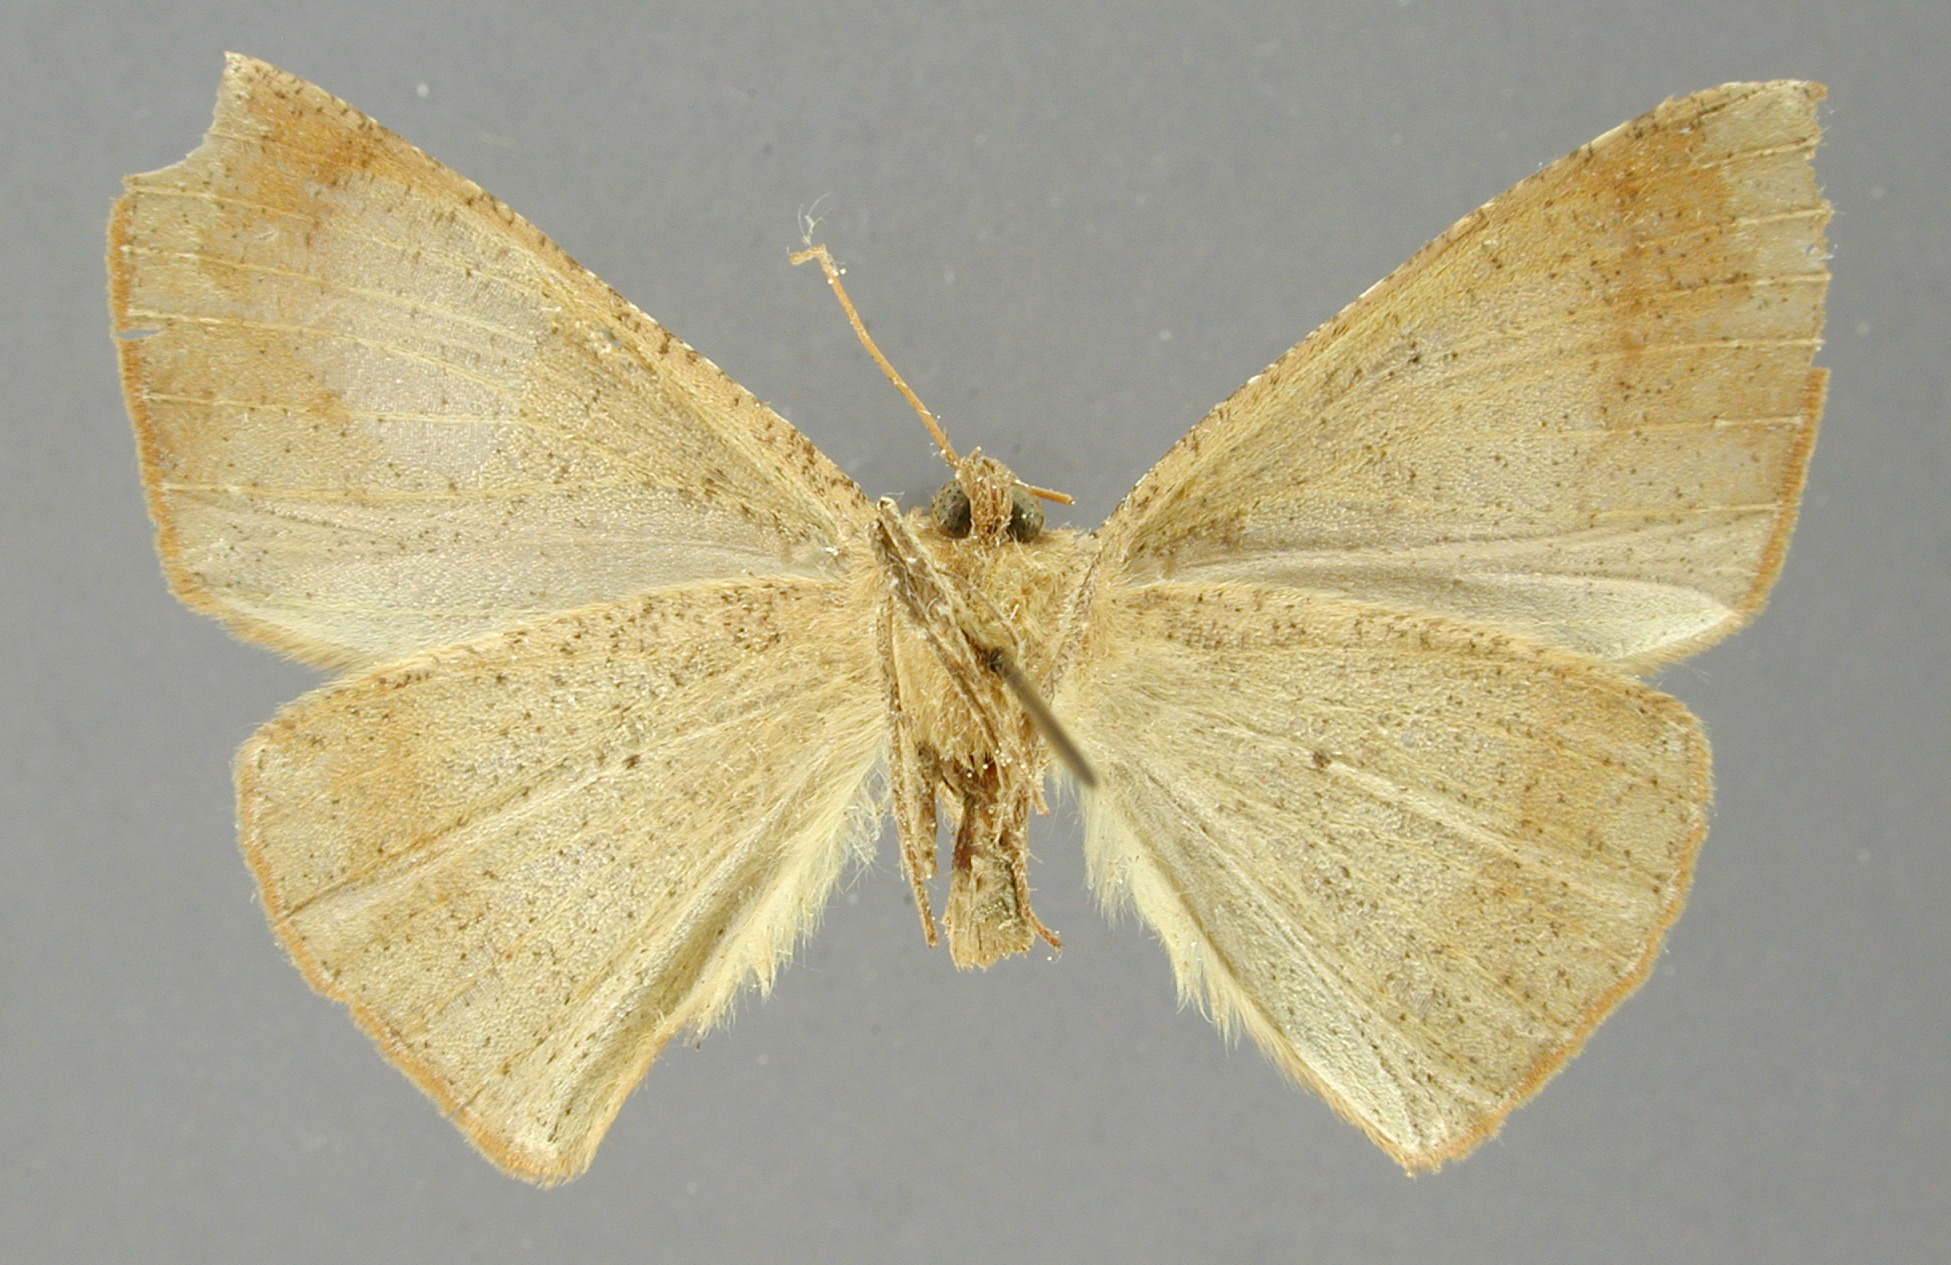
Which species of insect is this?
Ira malchusaria
